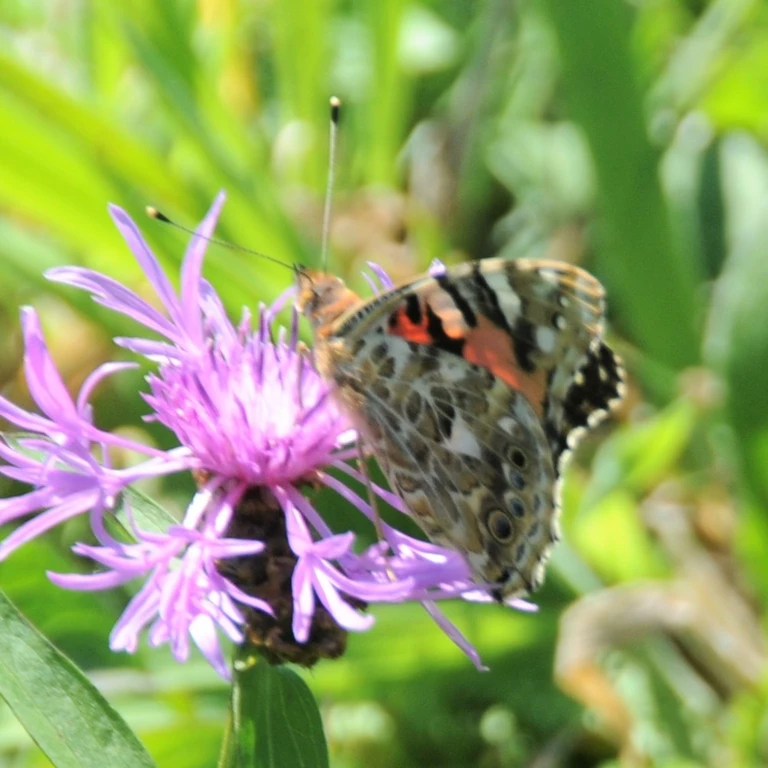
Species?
Vanessa cardui
